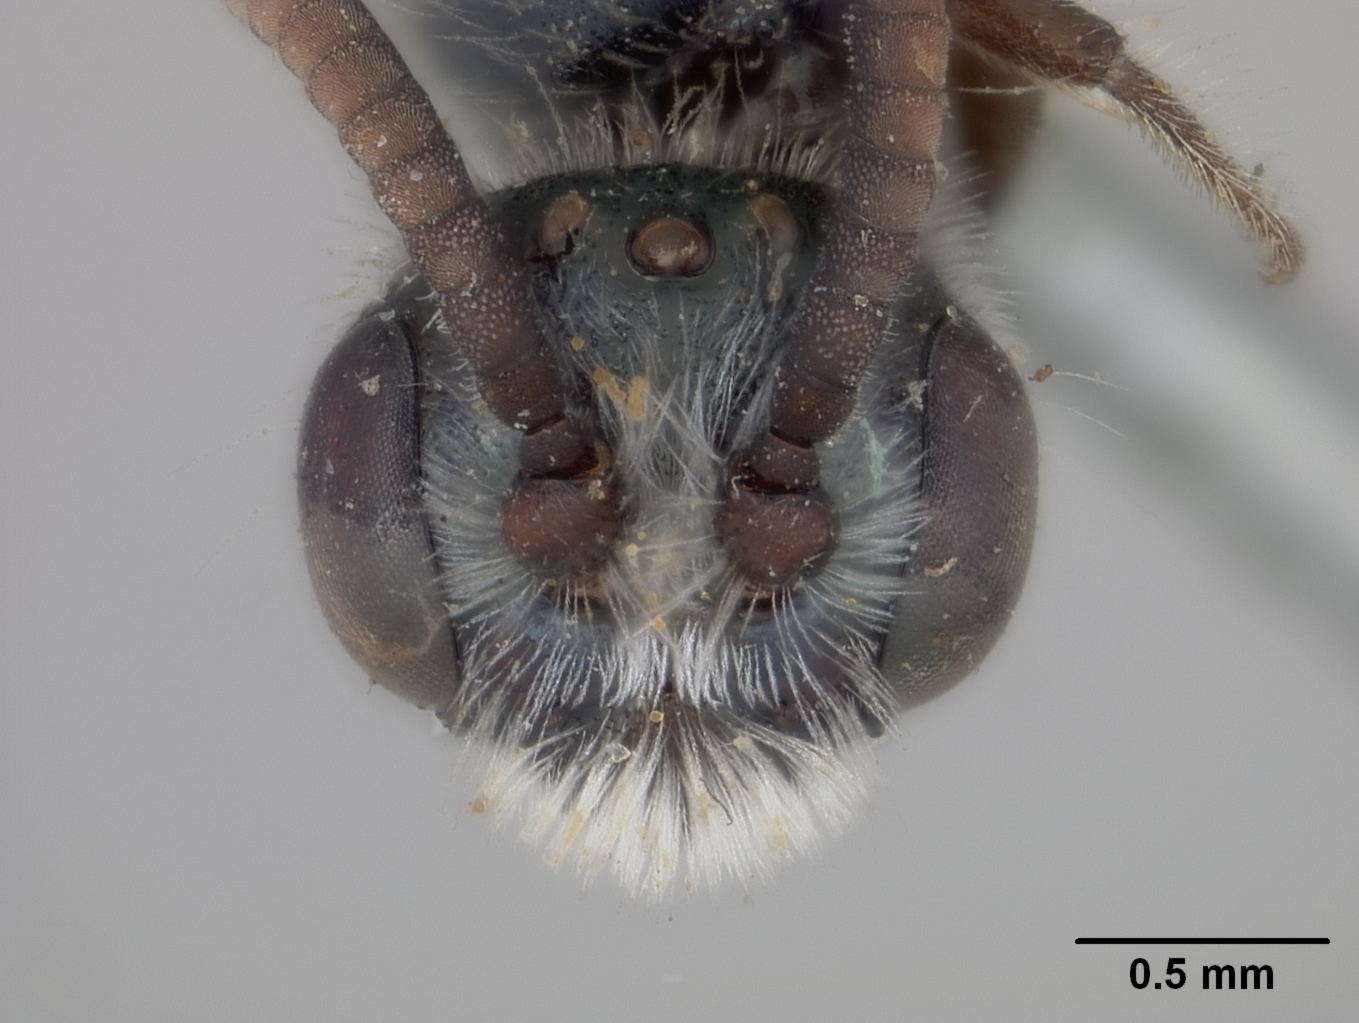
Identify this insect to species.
Halictoides viridescens
